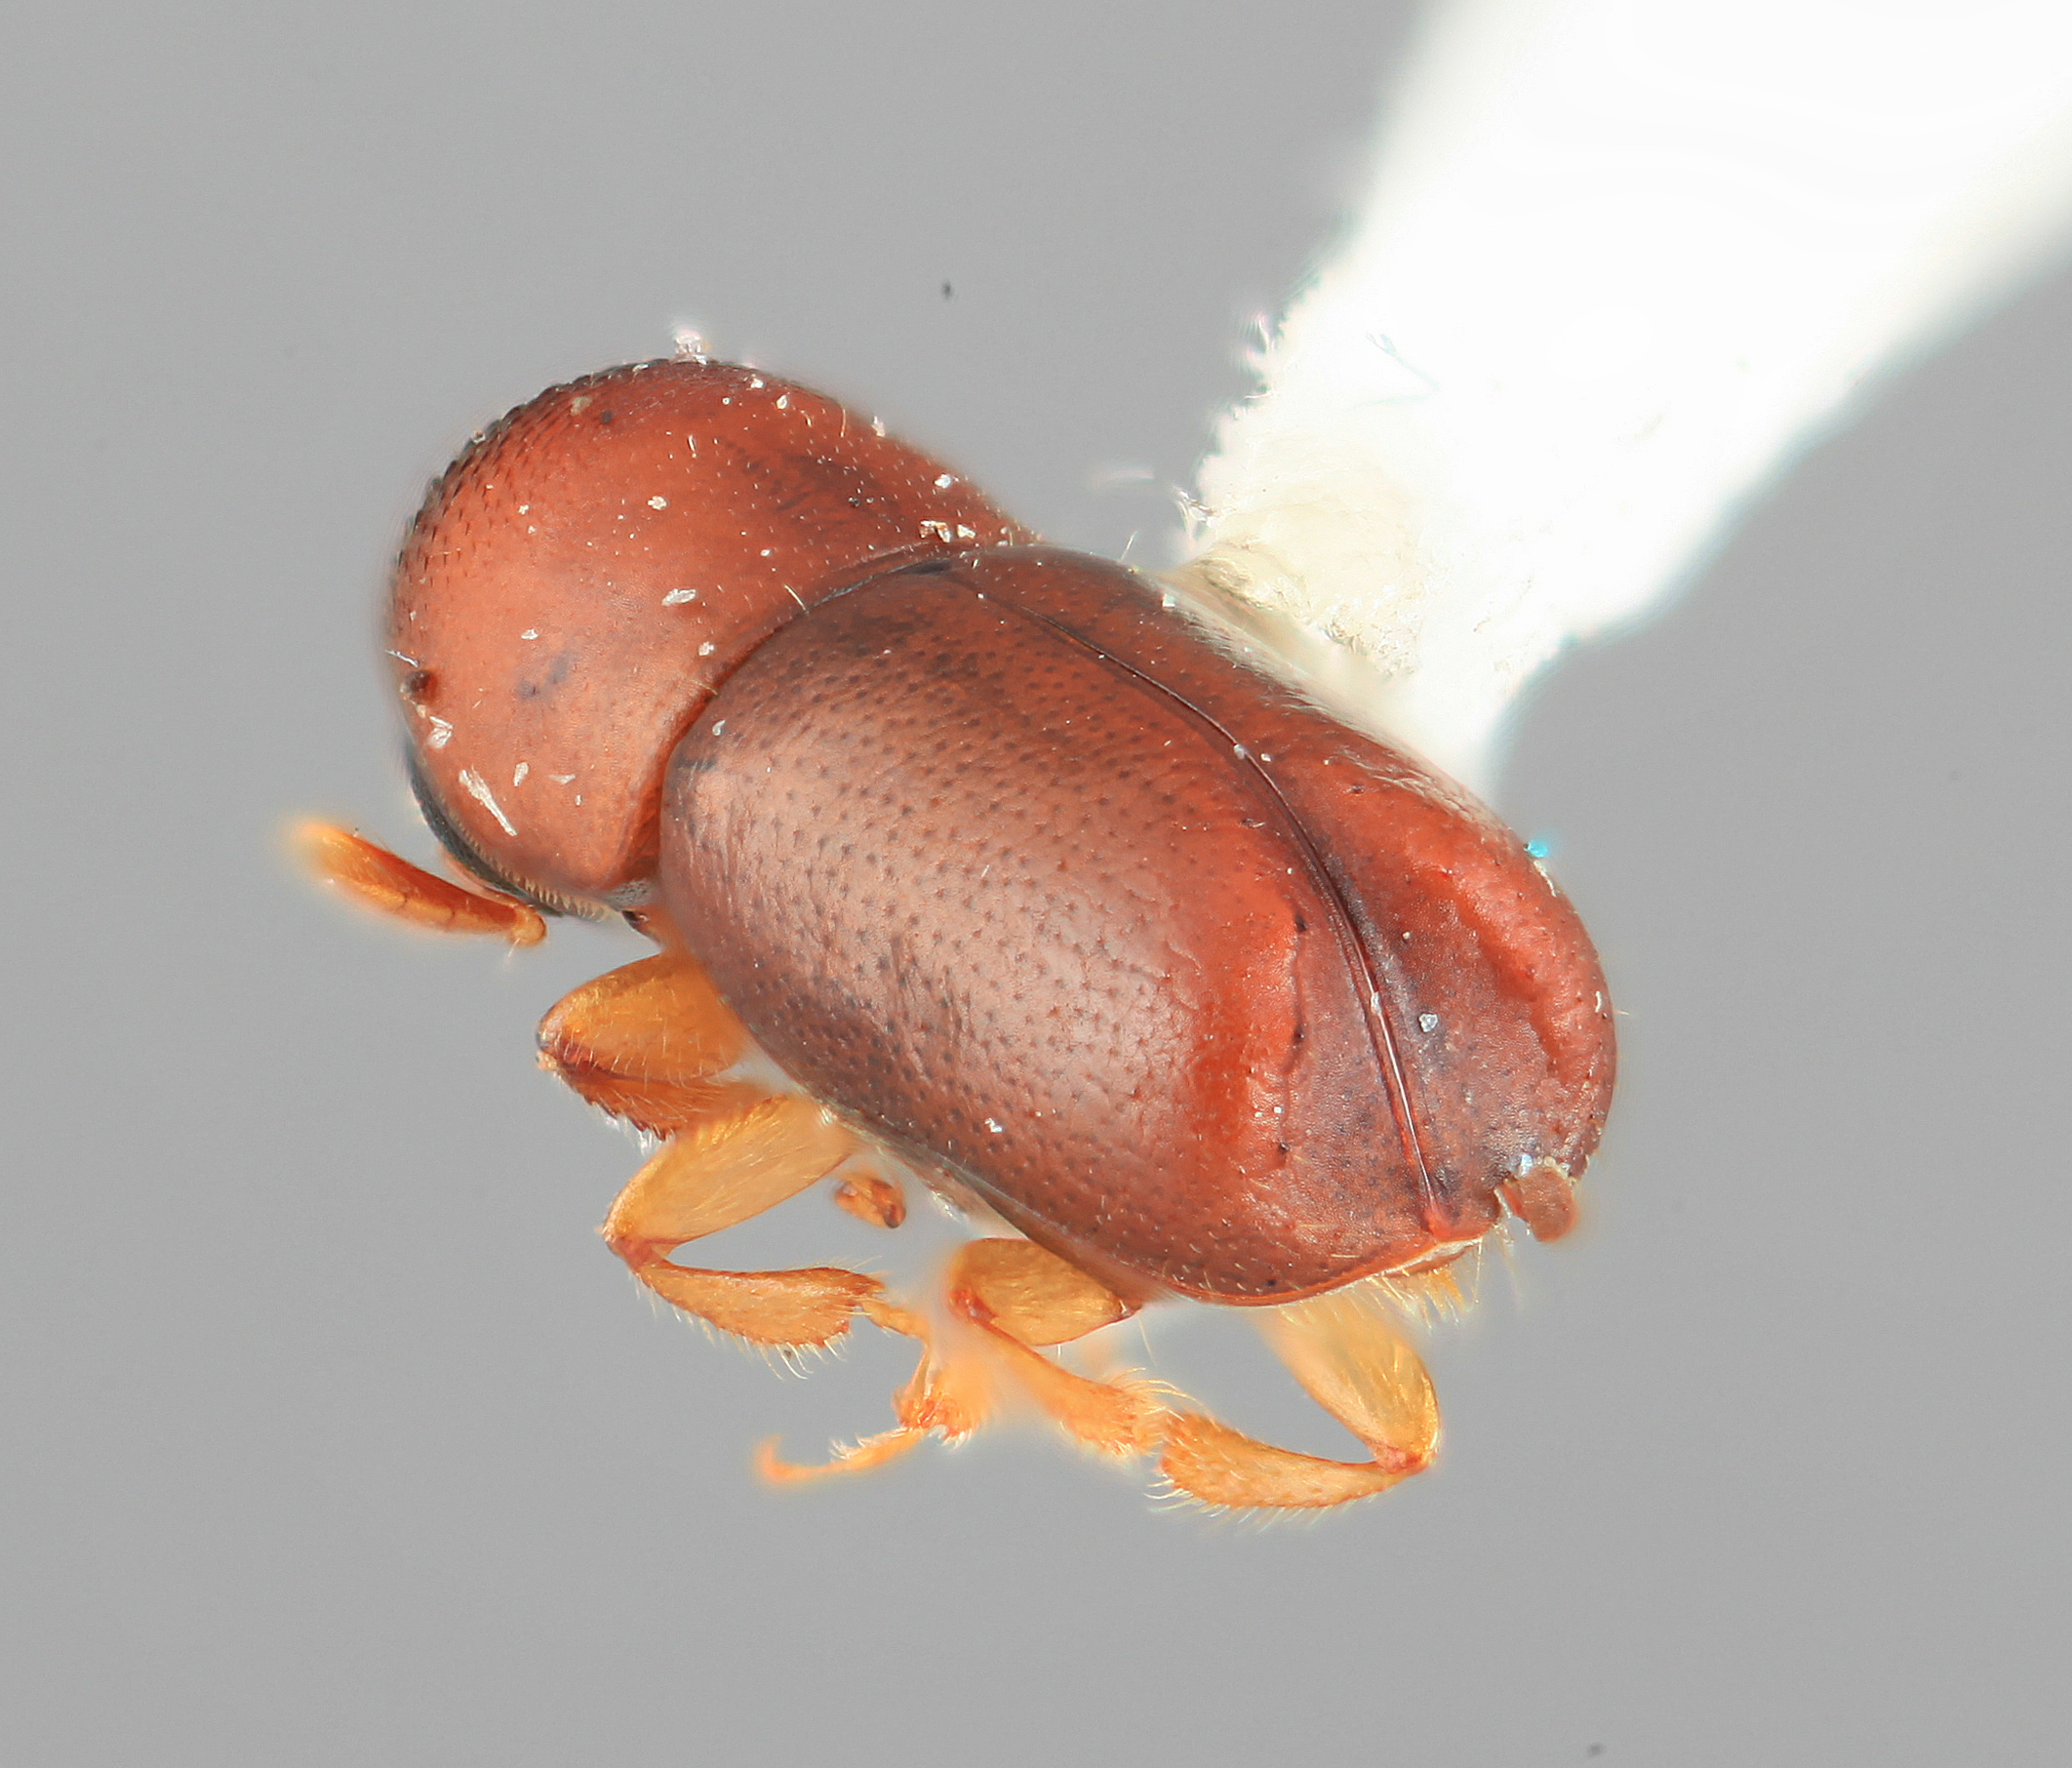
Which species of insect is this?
Corthylocurus protuberans
